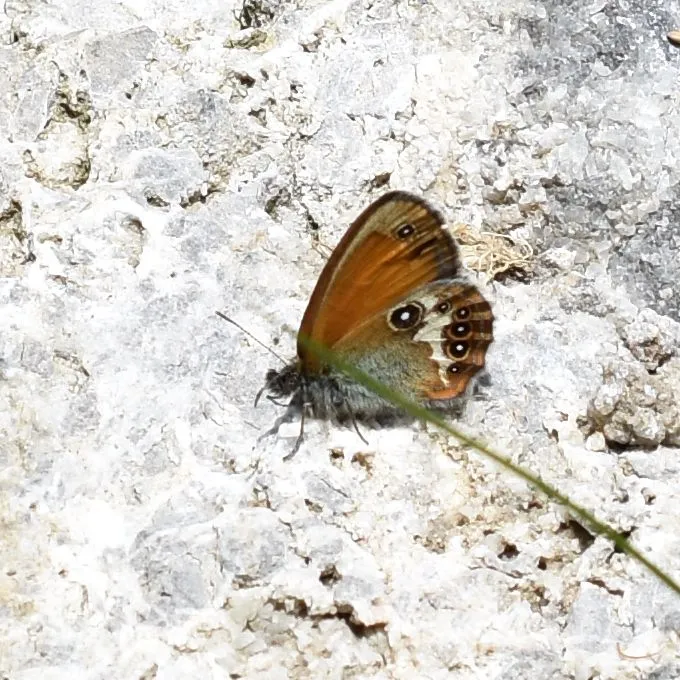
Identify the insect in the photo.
Coenonympha arcania
